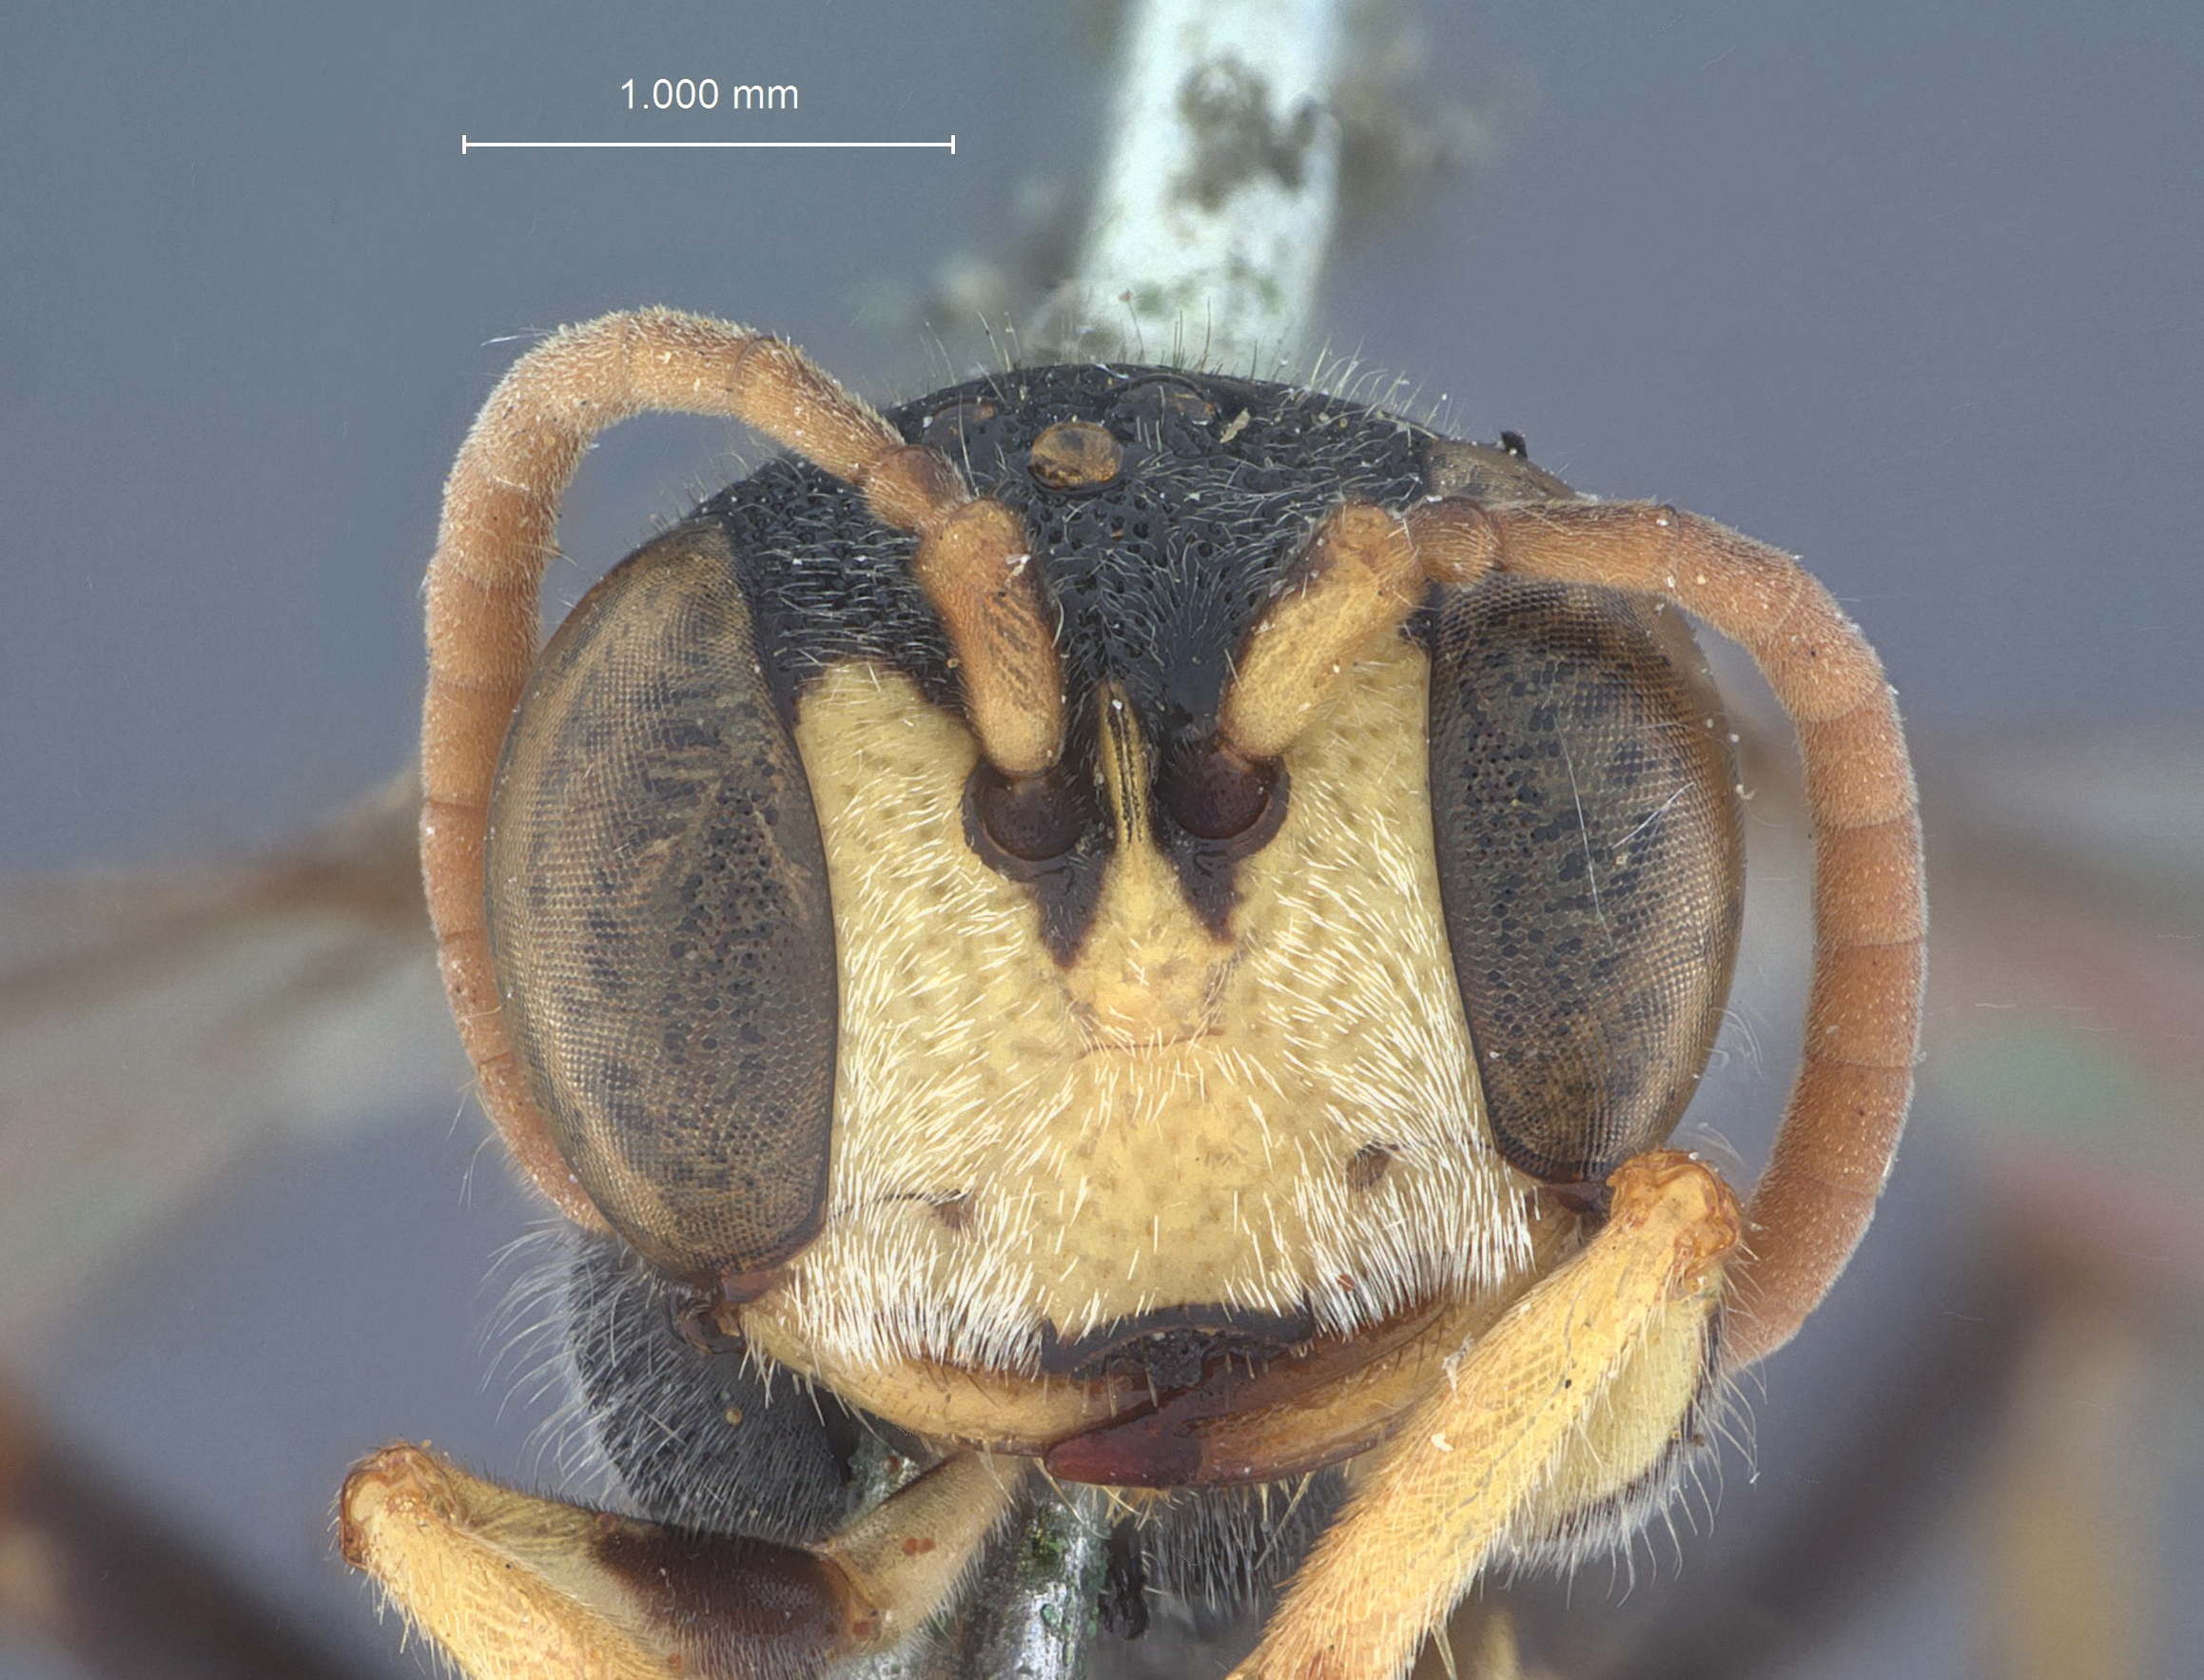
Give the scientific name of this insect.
Cerceris koma
